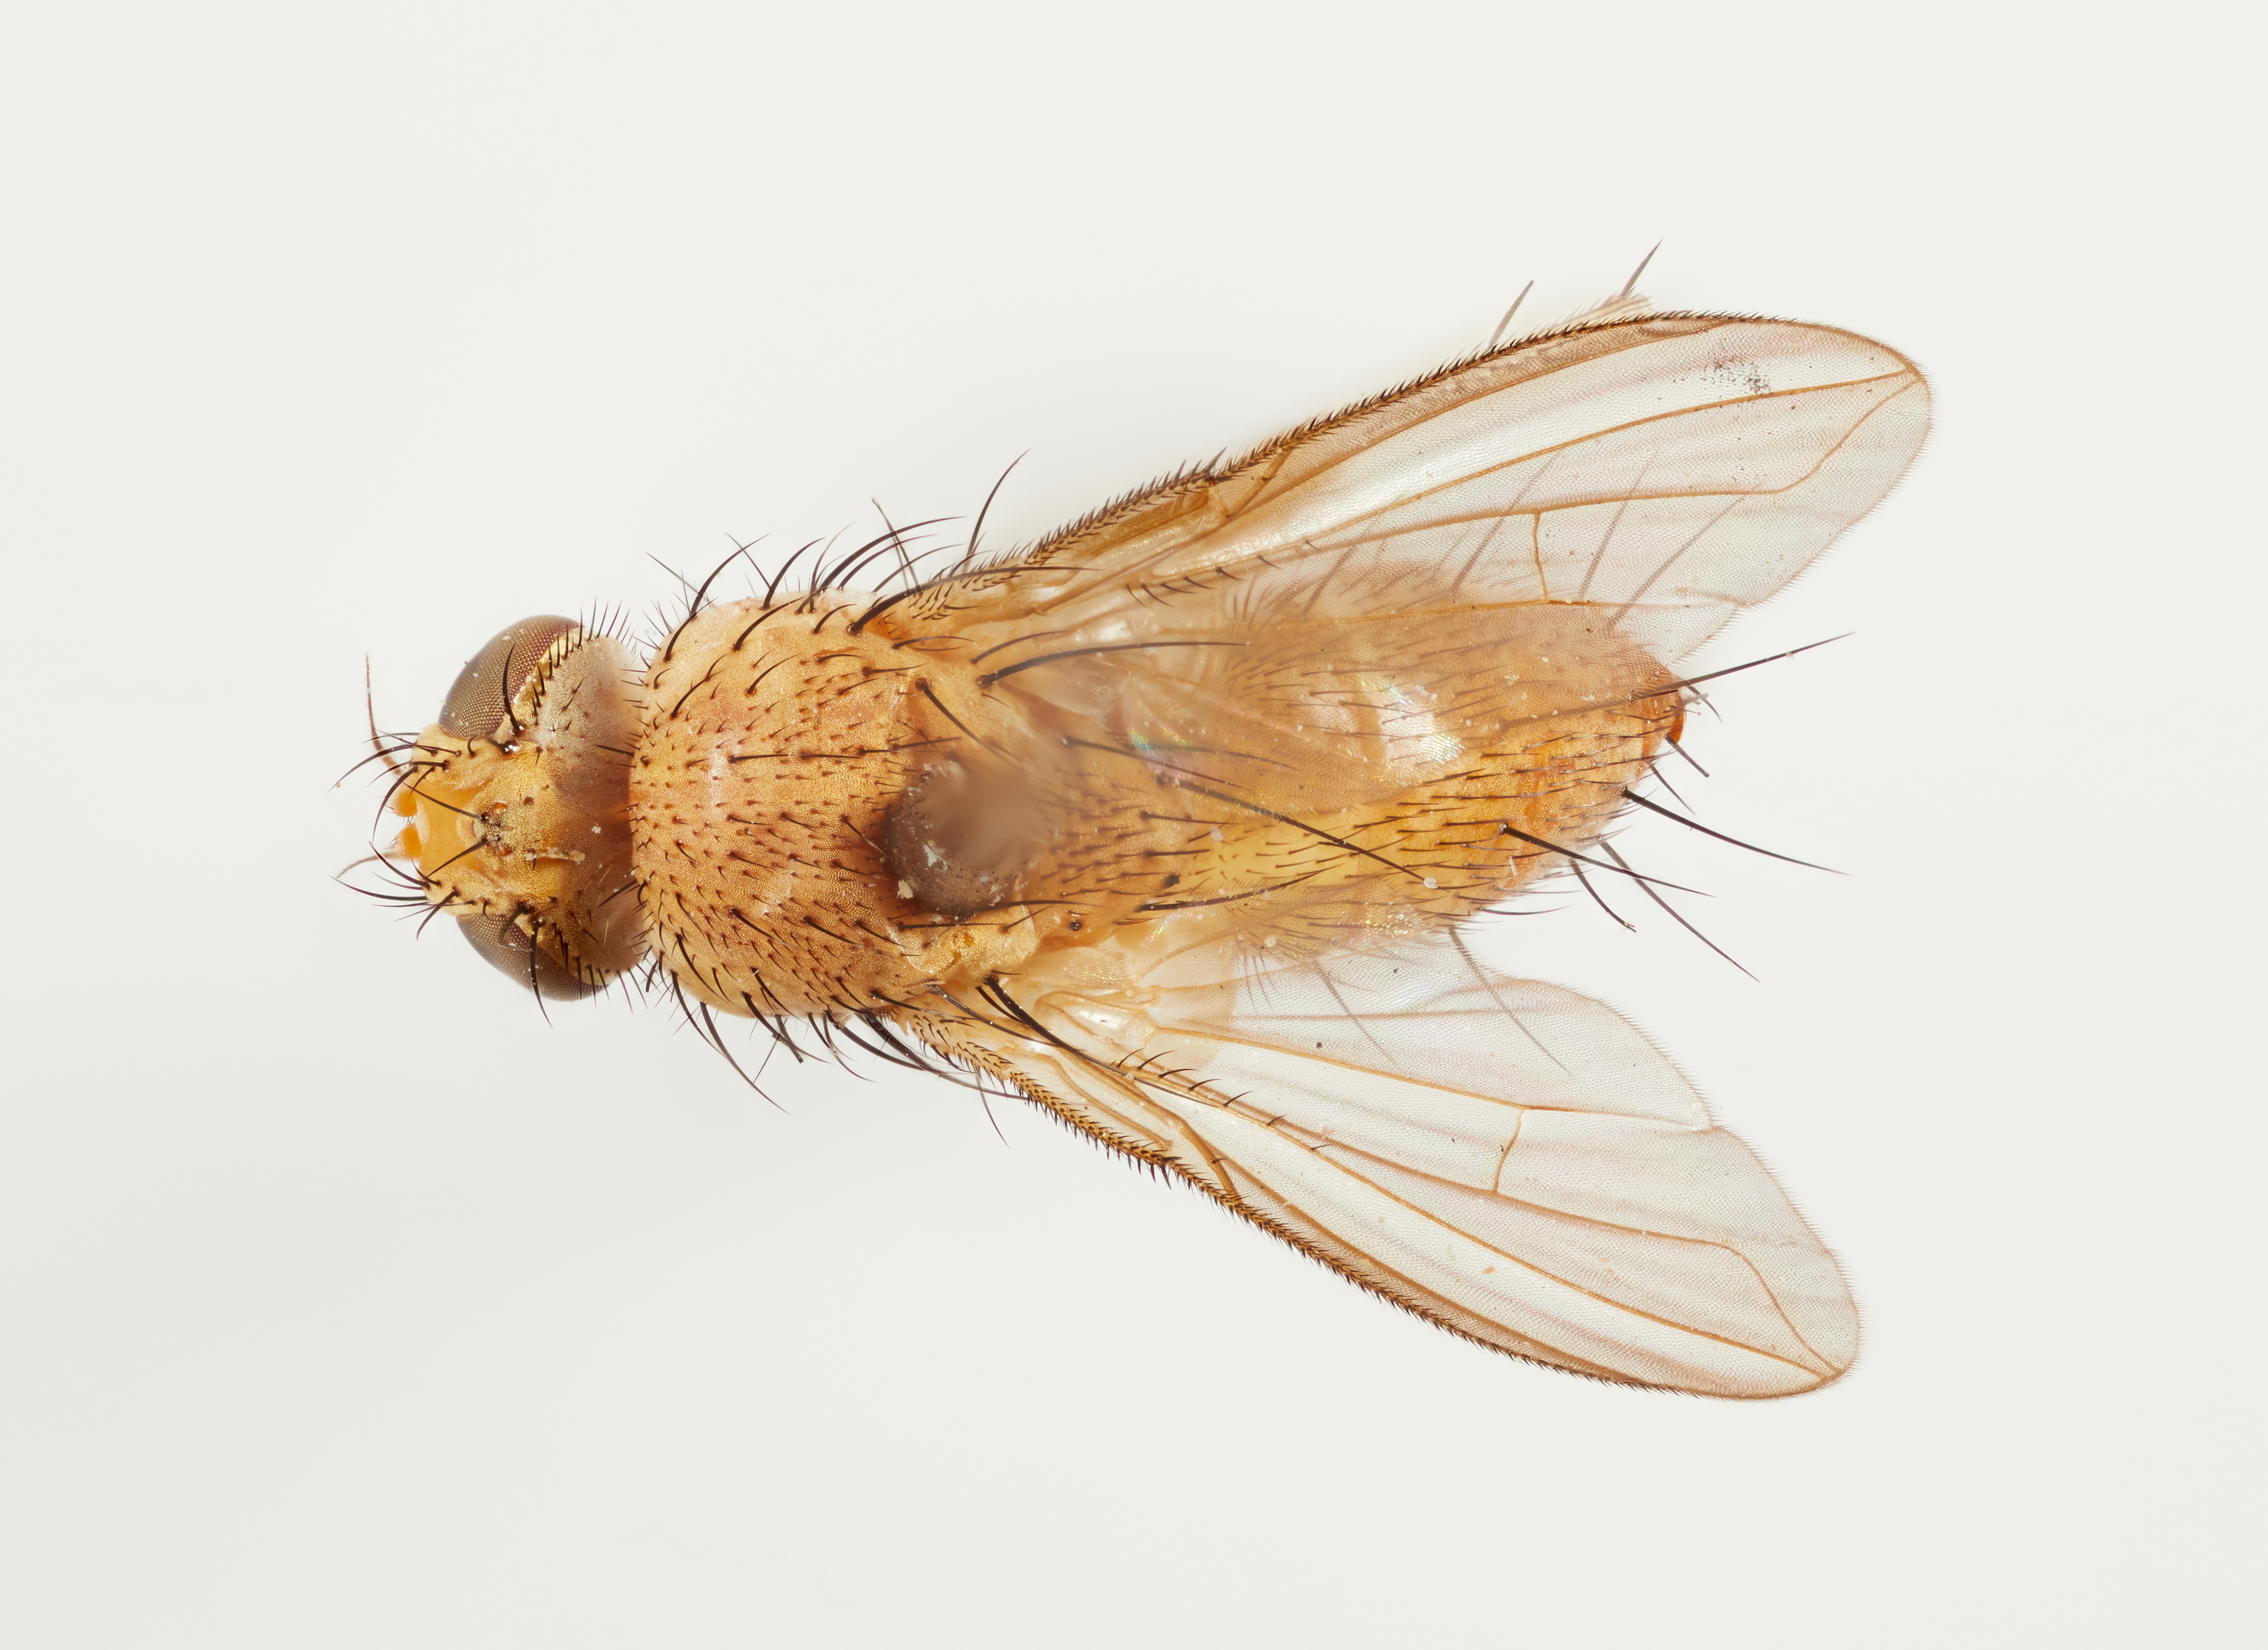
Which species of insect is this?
Crocuta lutea
